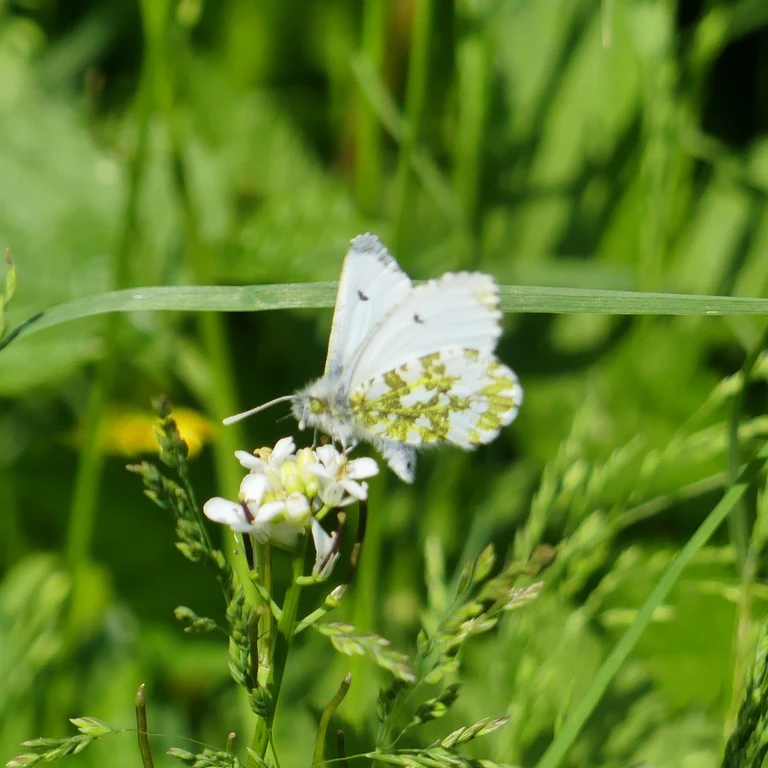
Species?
Anthocharis cardamines
